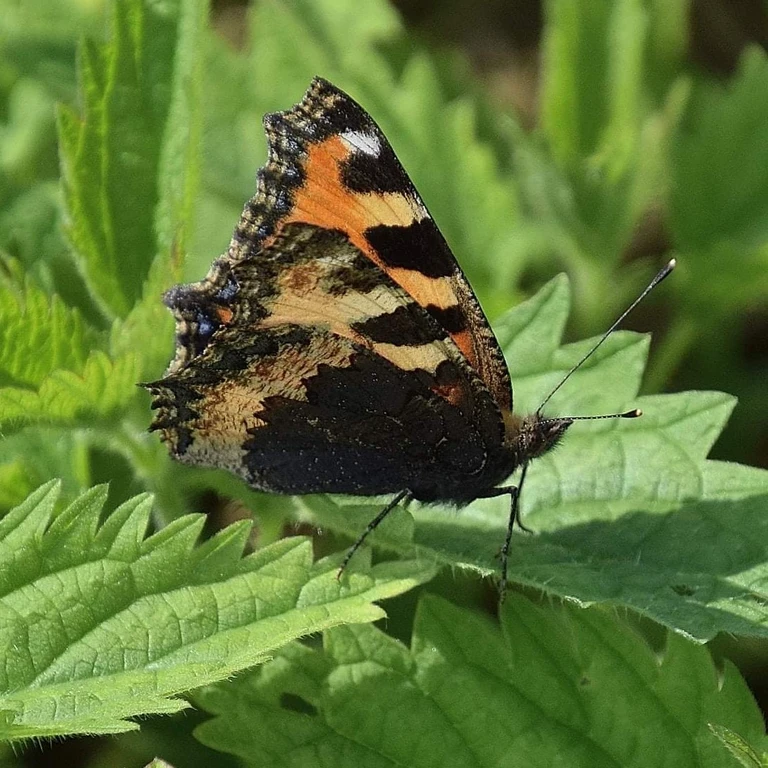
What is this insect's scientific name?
Aglais urticae
